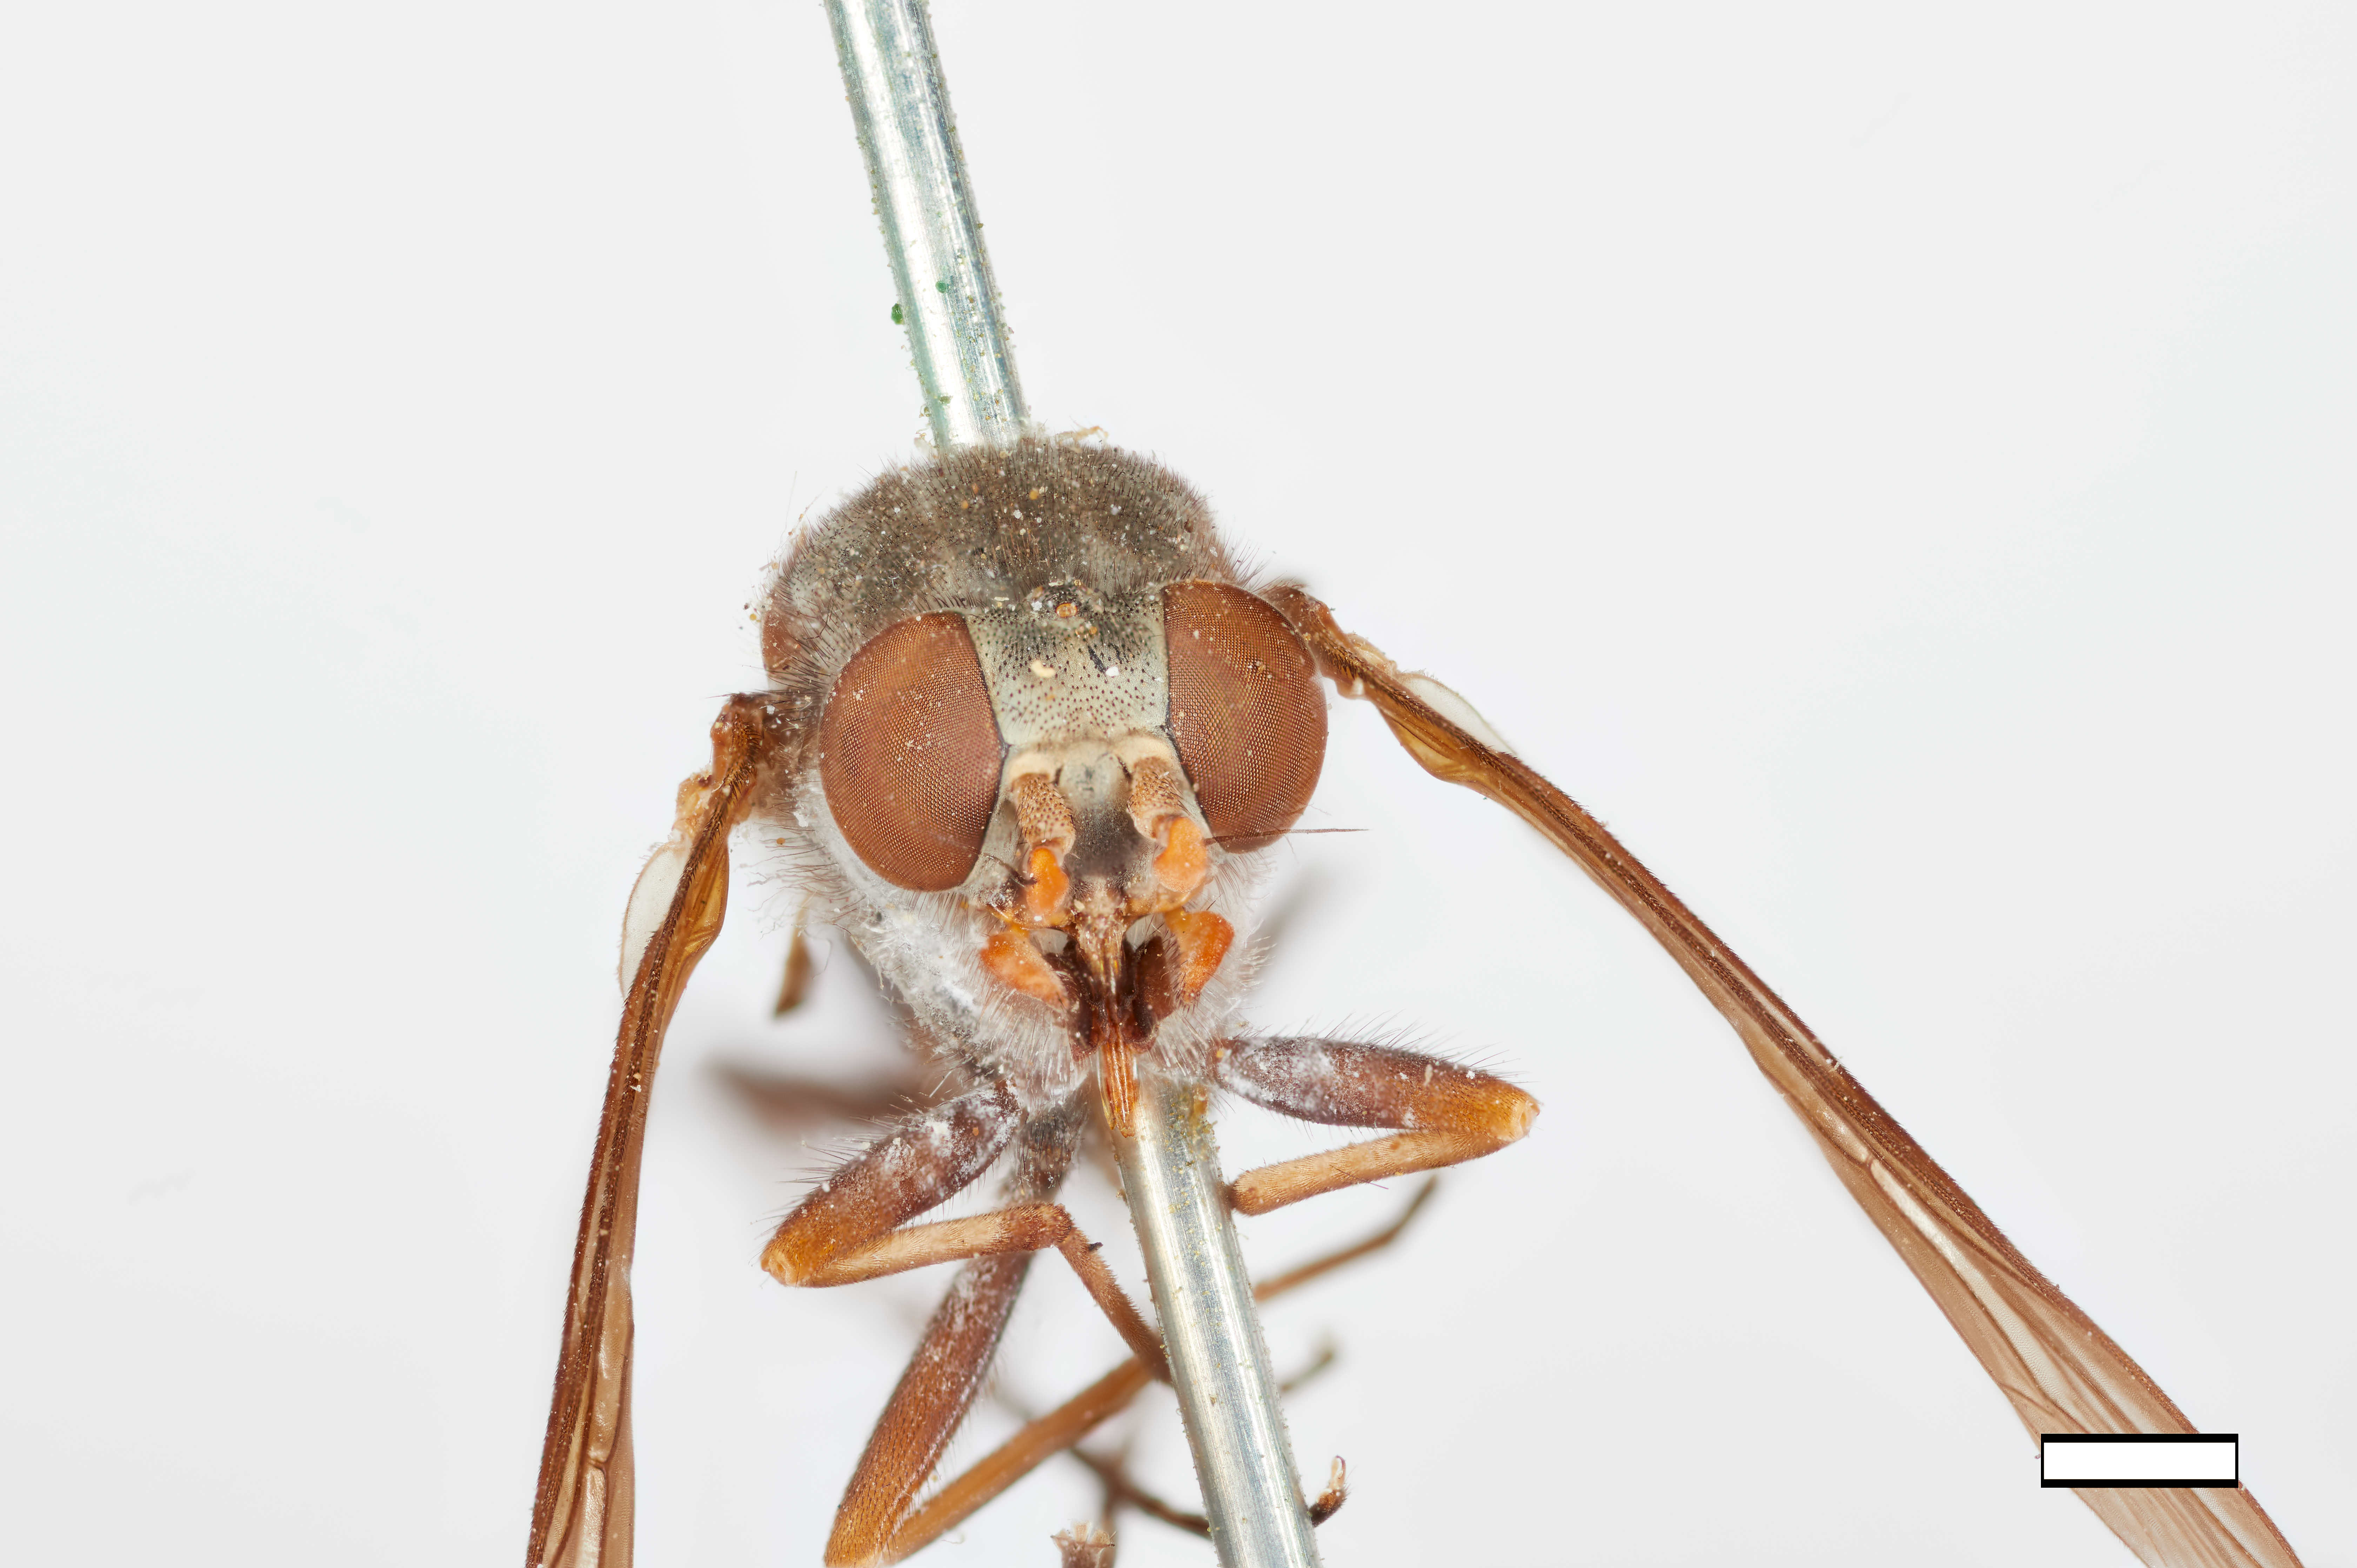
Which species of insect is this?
Symphoromyia limata
